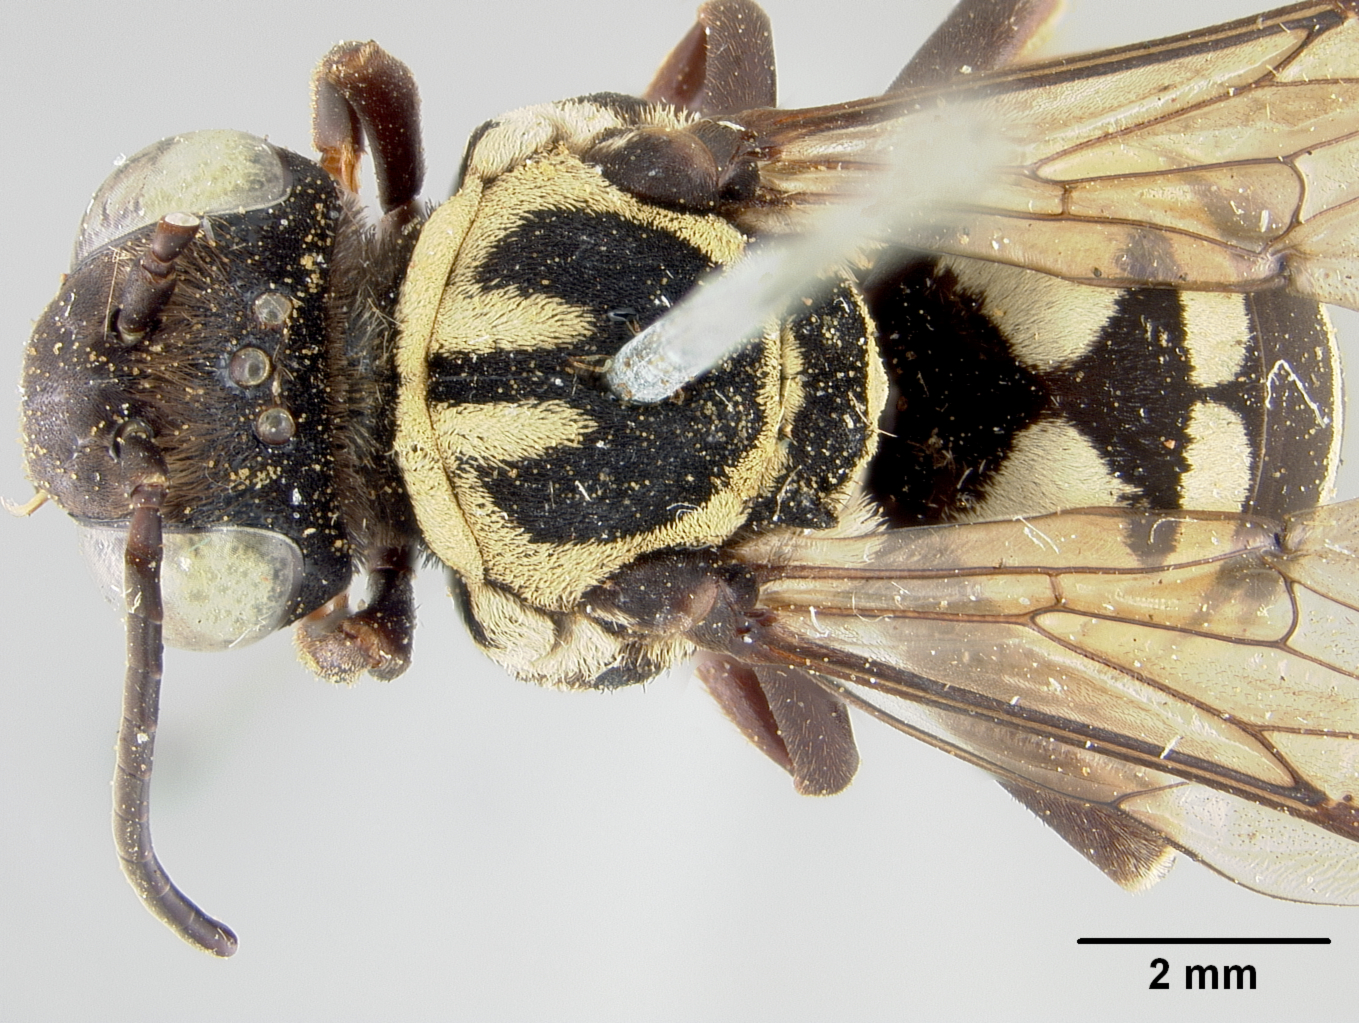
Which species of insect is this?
Epeolus remigatus
